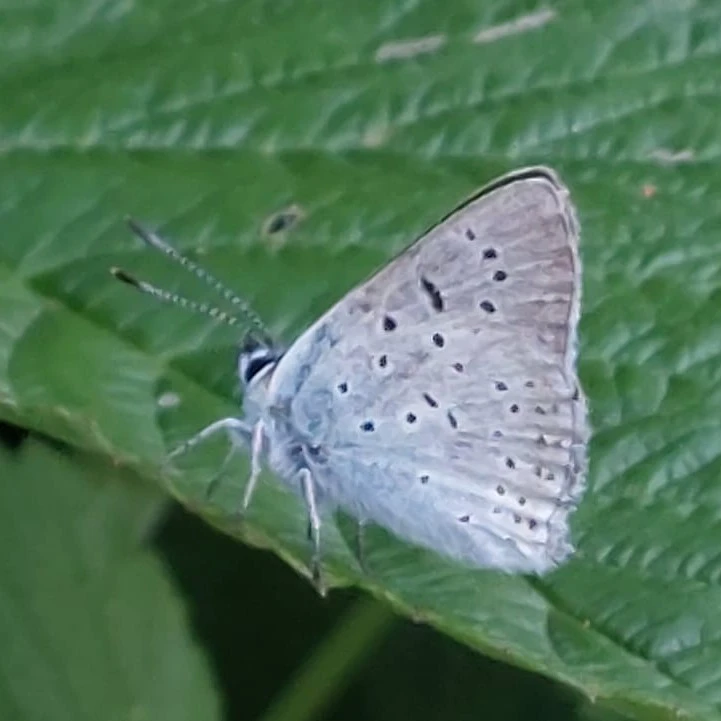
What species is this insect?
Lycaena tityrus (also Loweia tityrus)
